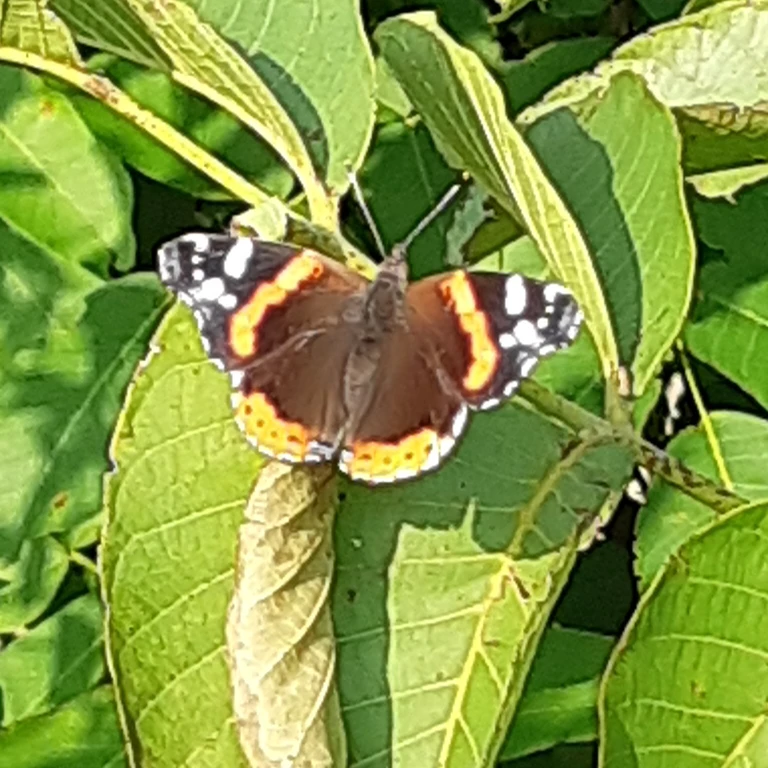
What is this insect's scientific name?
Vanessa atalanta
